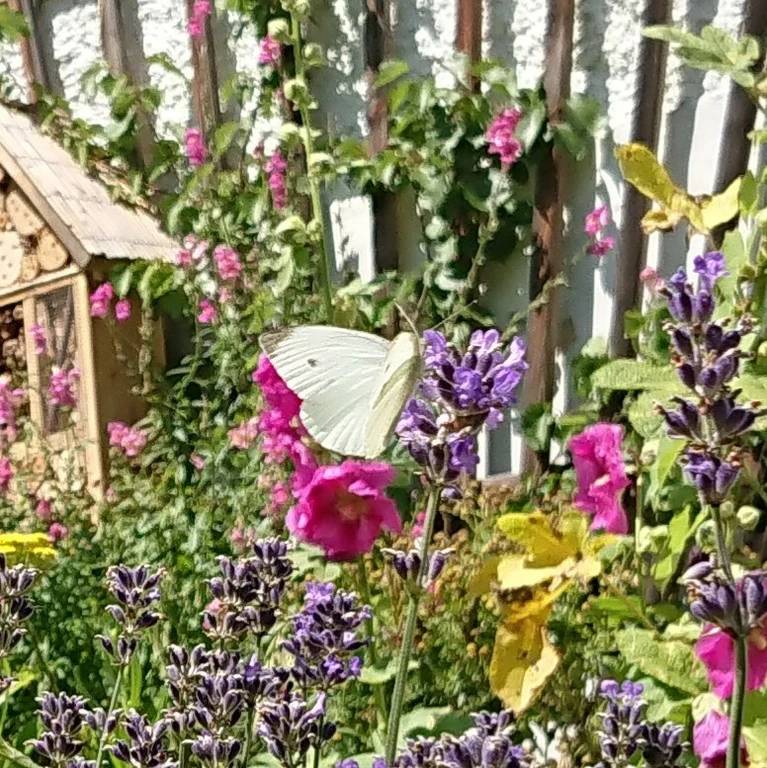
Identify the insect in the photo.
Pieris rapae
